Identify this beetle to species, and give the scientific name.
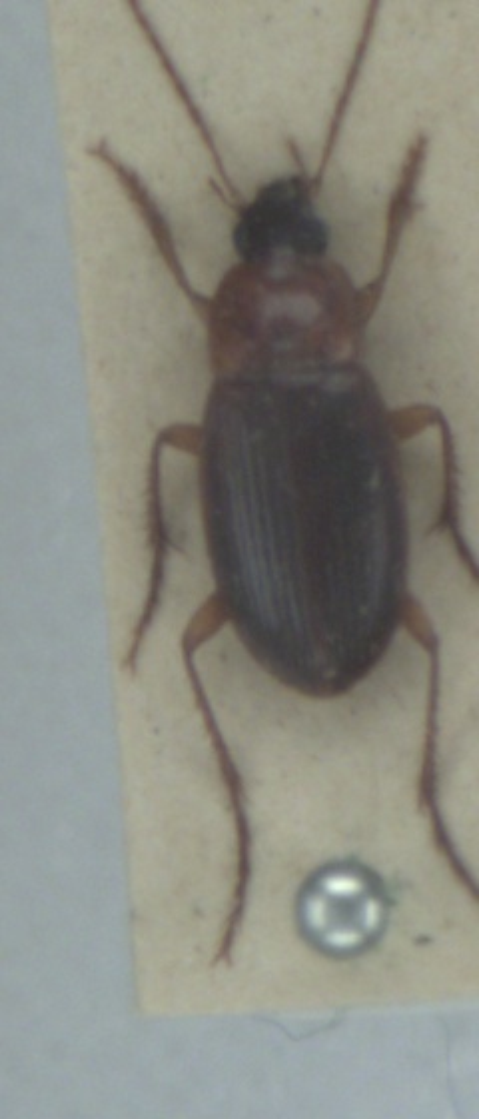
Calathus cinctus
